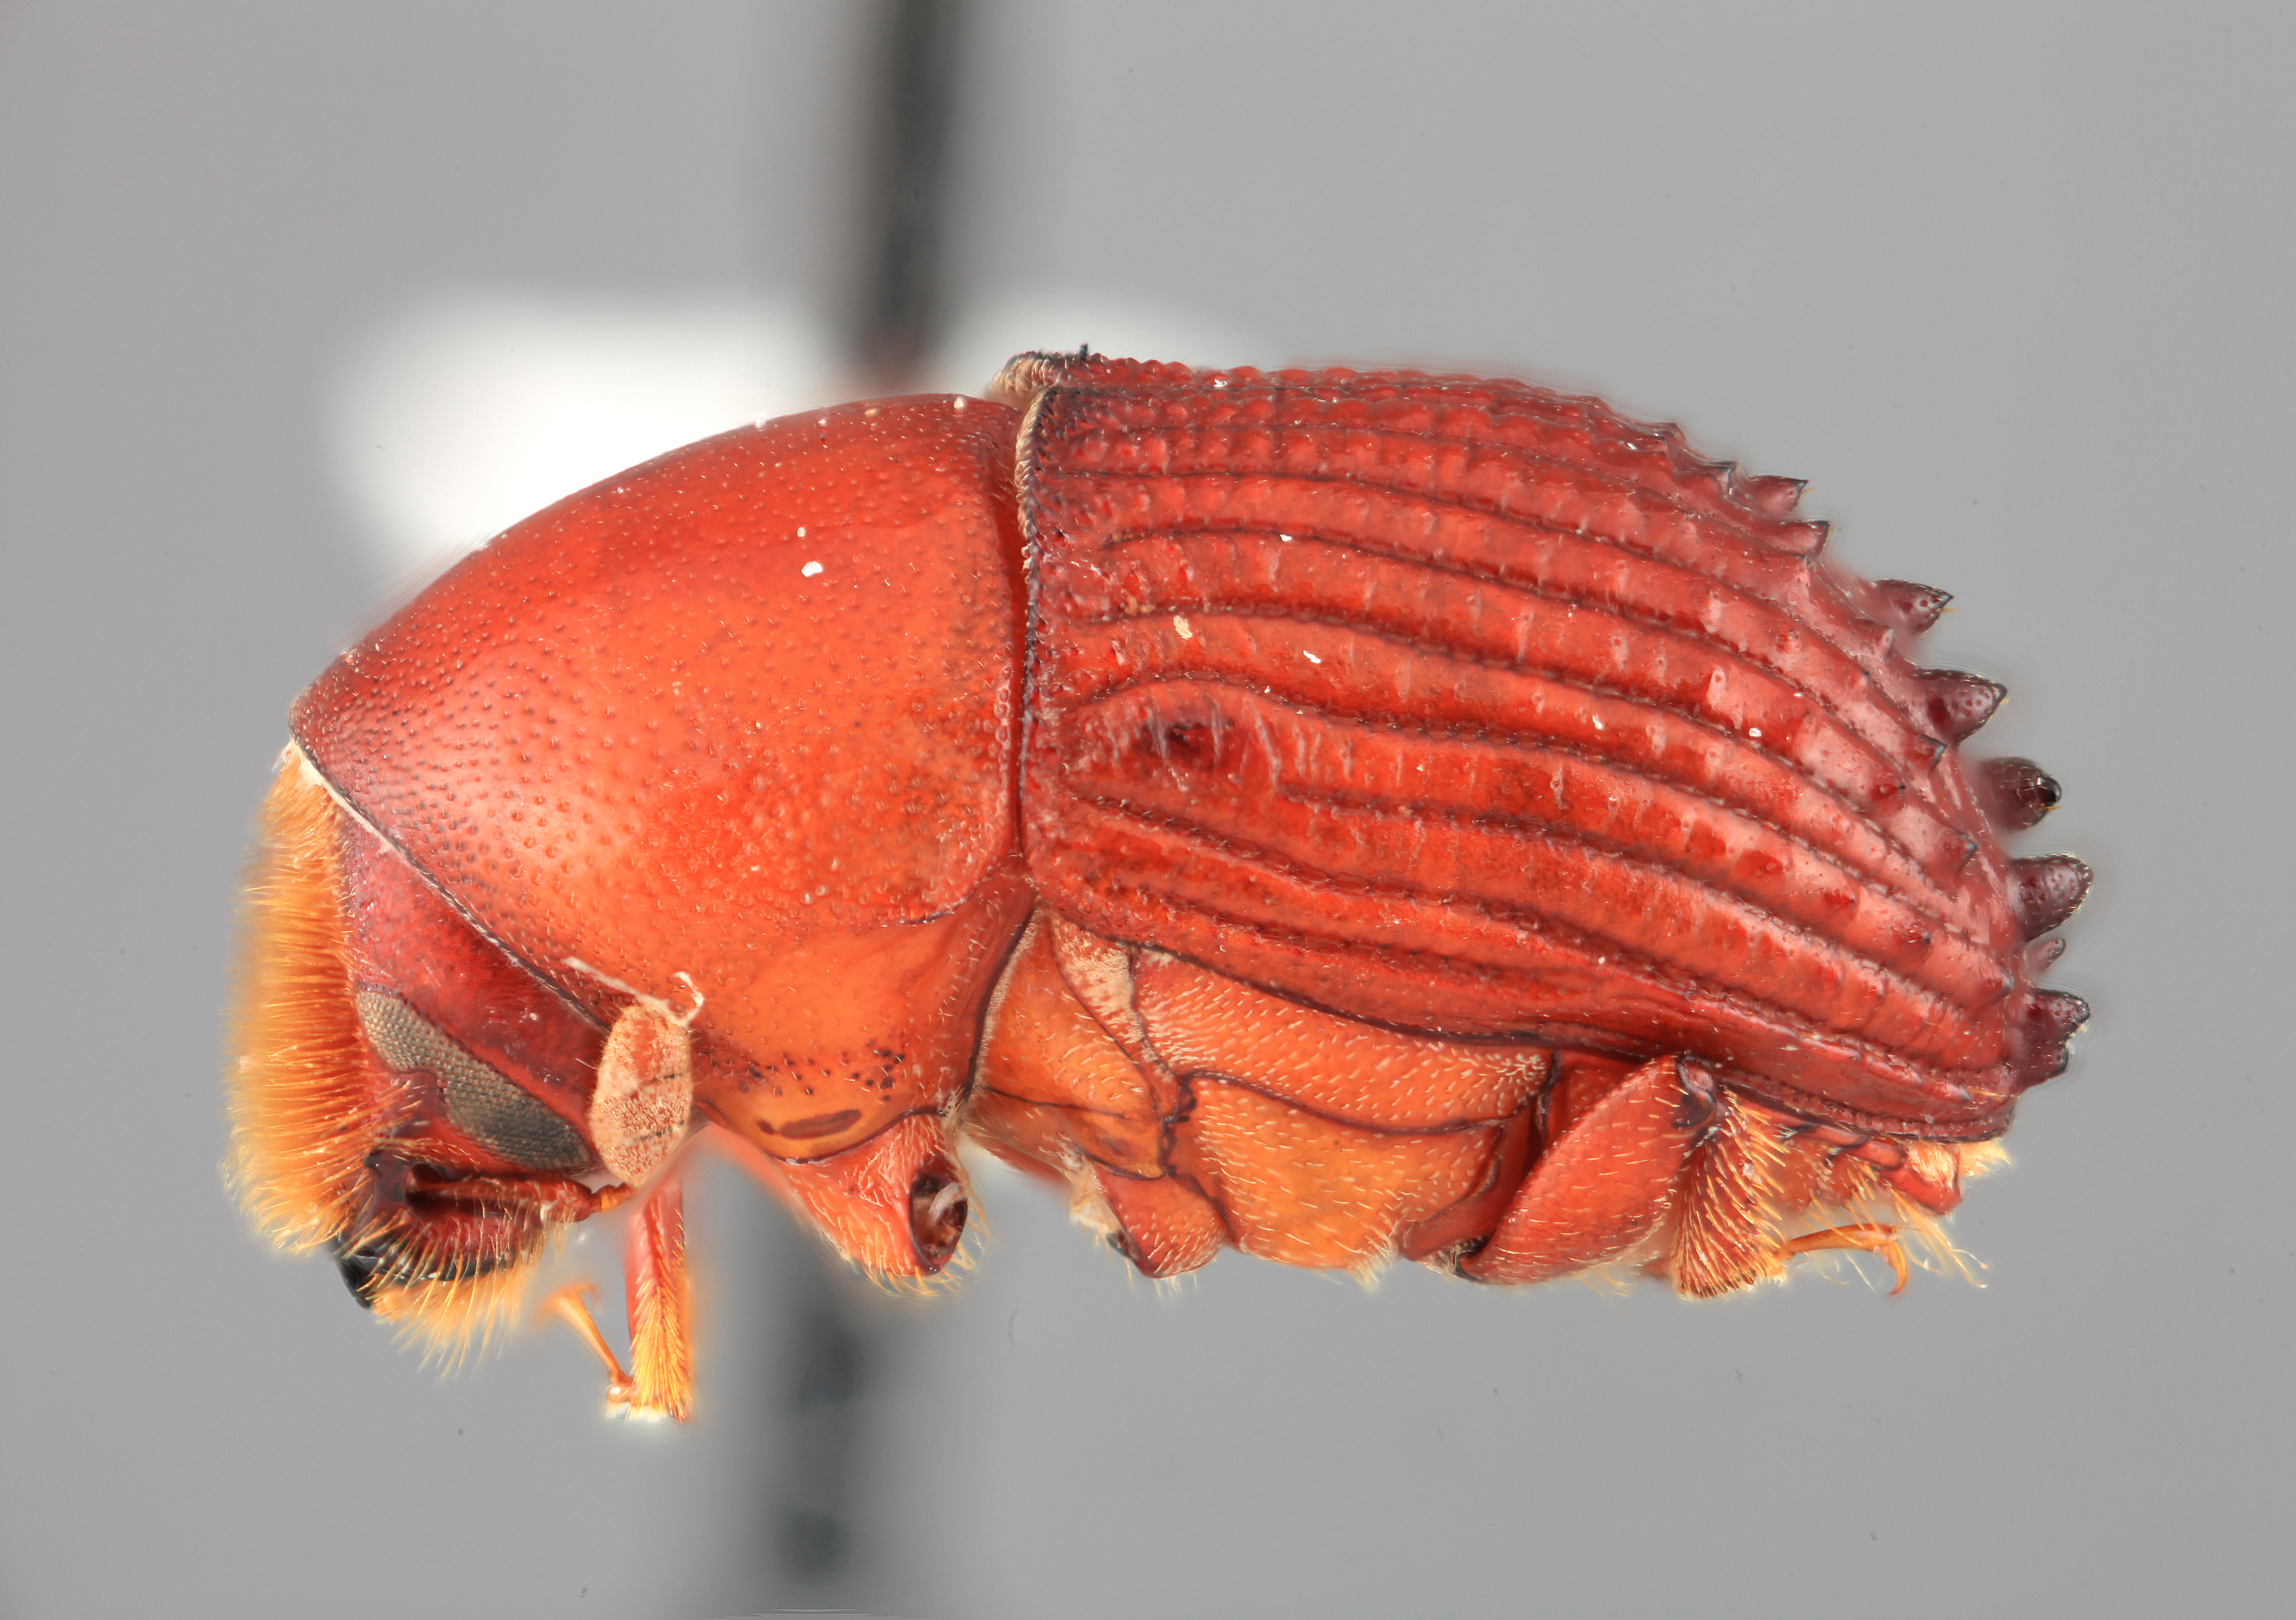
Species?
Olonthogaster regalis
